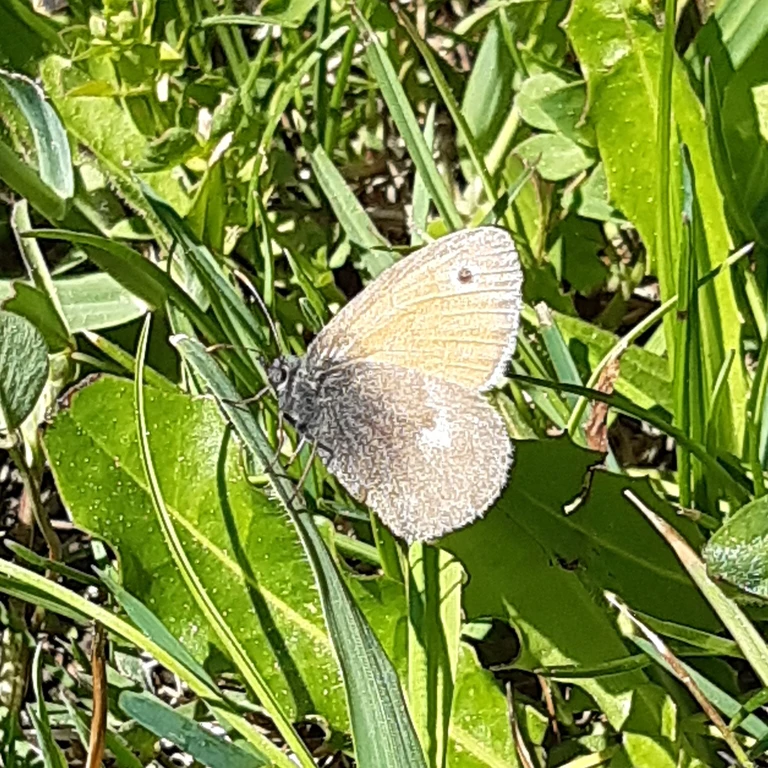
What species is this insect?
Coenonympha pamphilus
